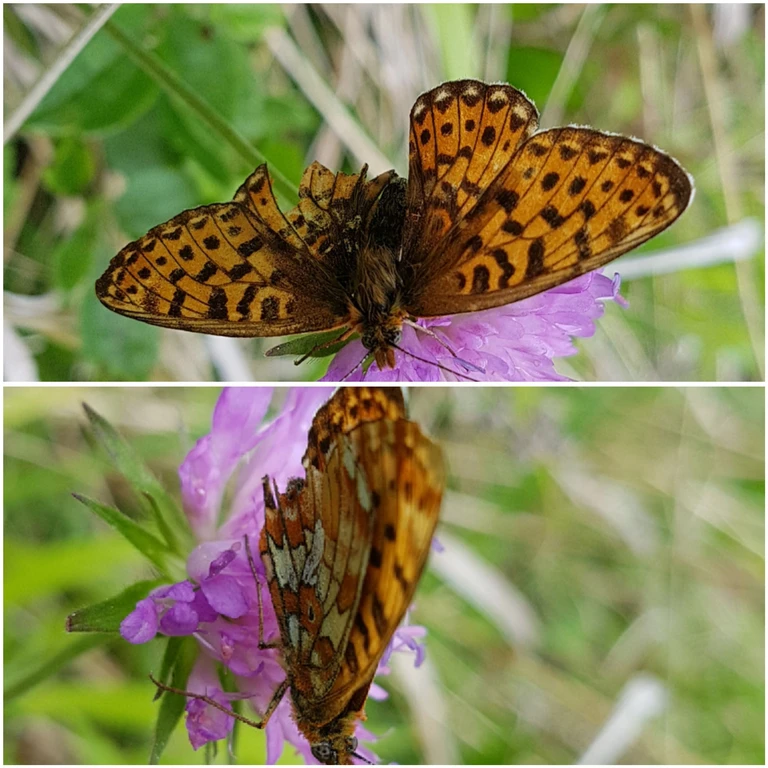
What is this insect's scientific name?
Boloria euphrosyne (also Clossiana euphrosyne)
